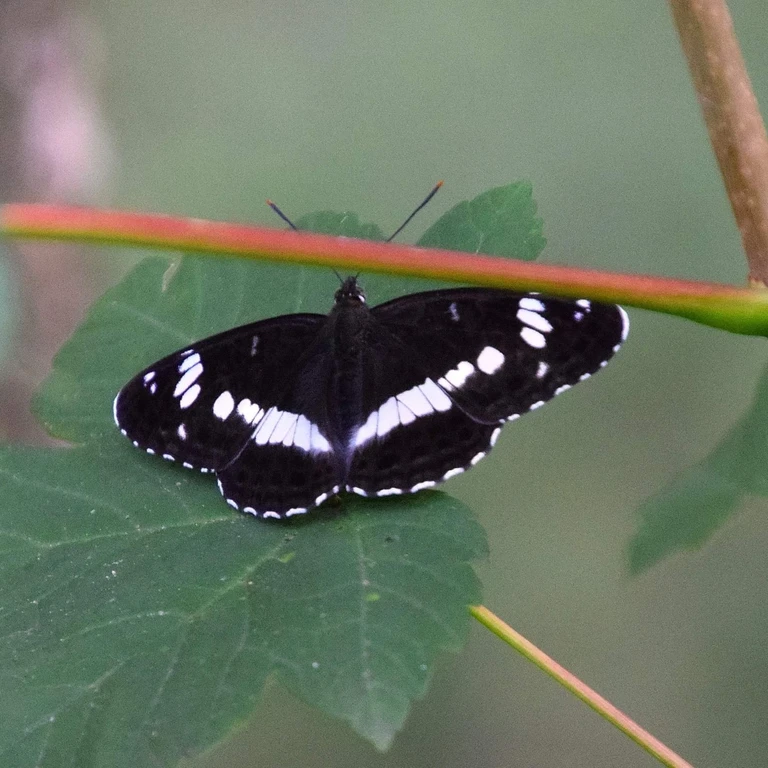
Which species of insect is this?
Limenitis camilla (also Ladoga camilla)
